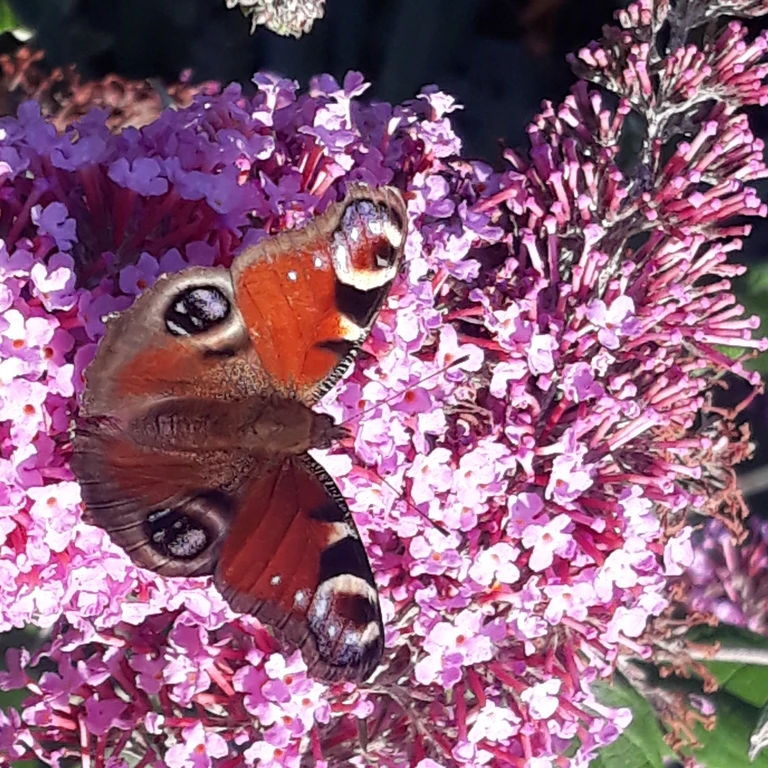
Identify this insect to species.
Aglais io
